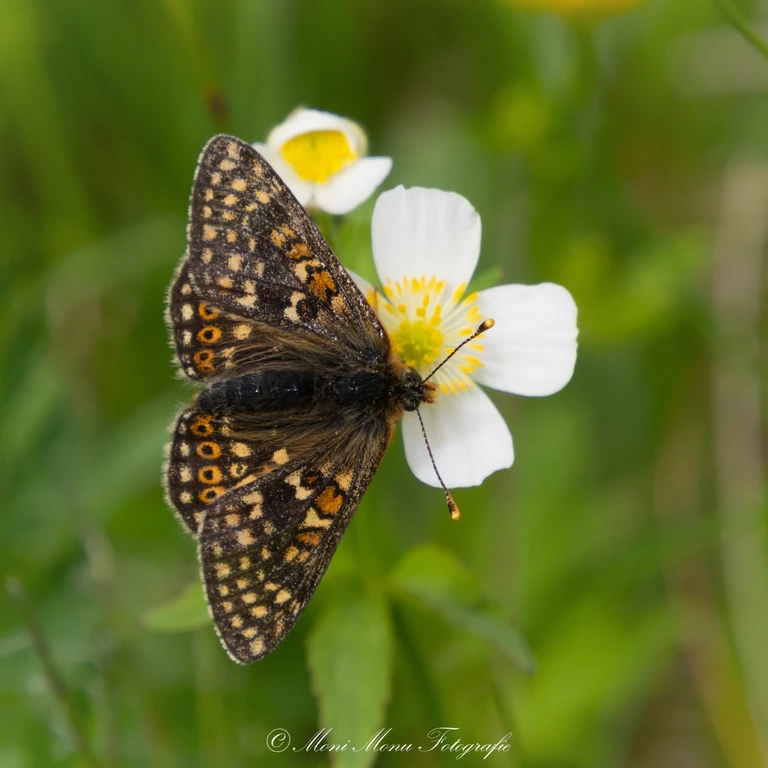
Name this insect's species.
Euphydryas aurinia
